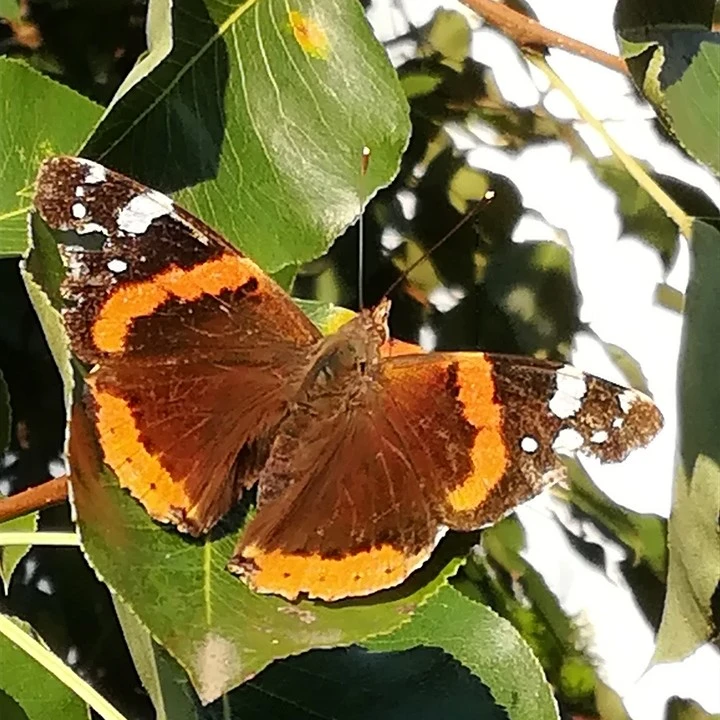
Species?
Vanessa atalanta
